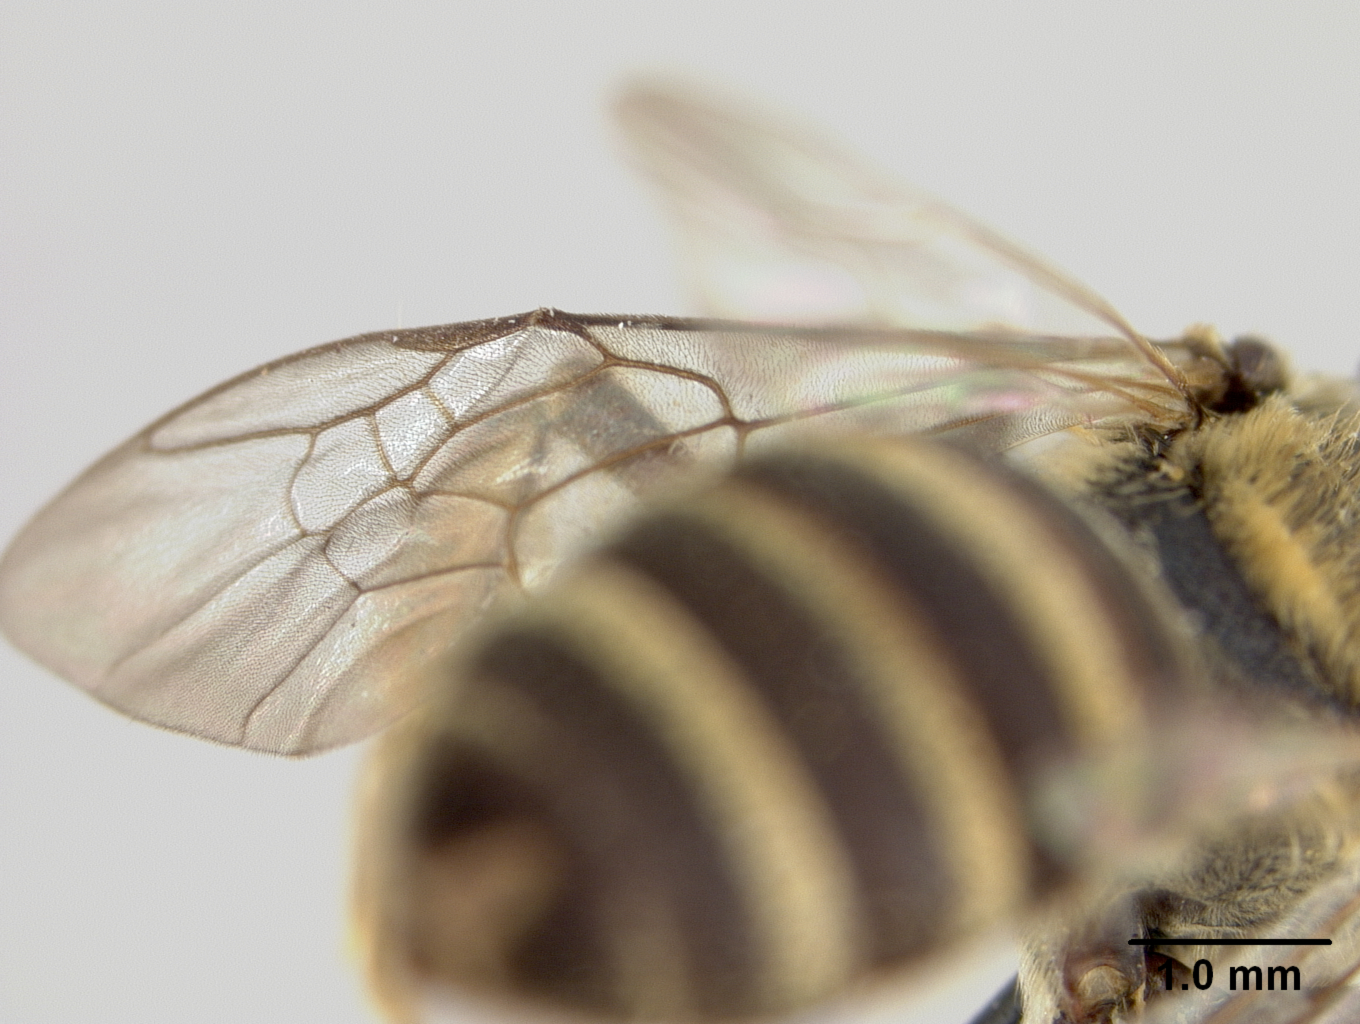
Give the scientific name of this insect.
Halictus baguionis
